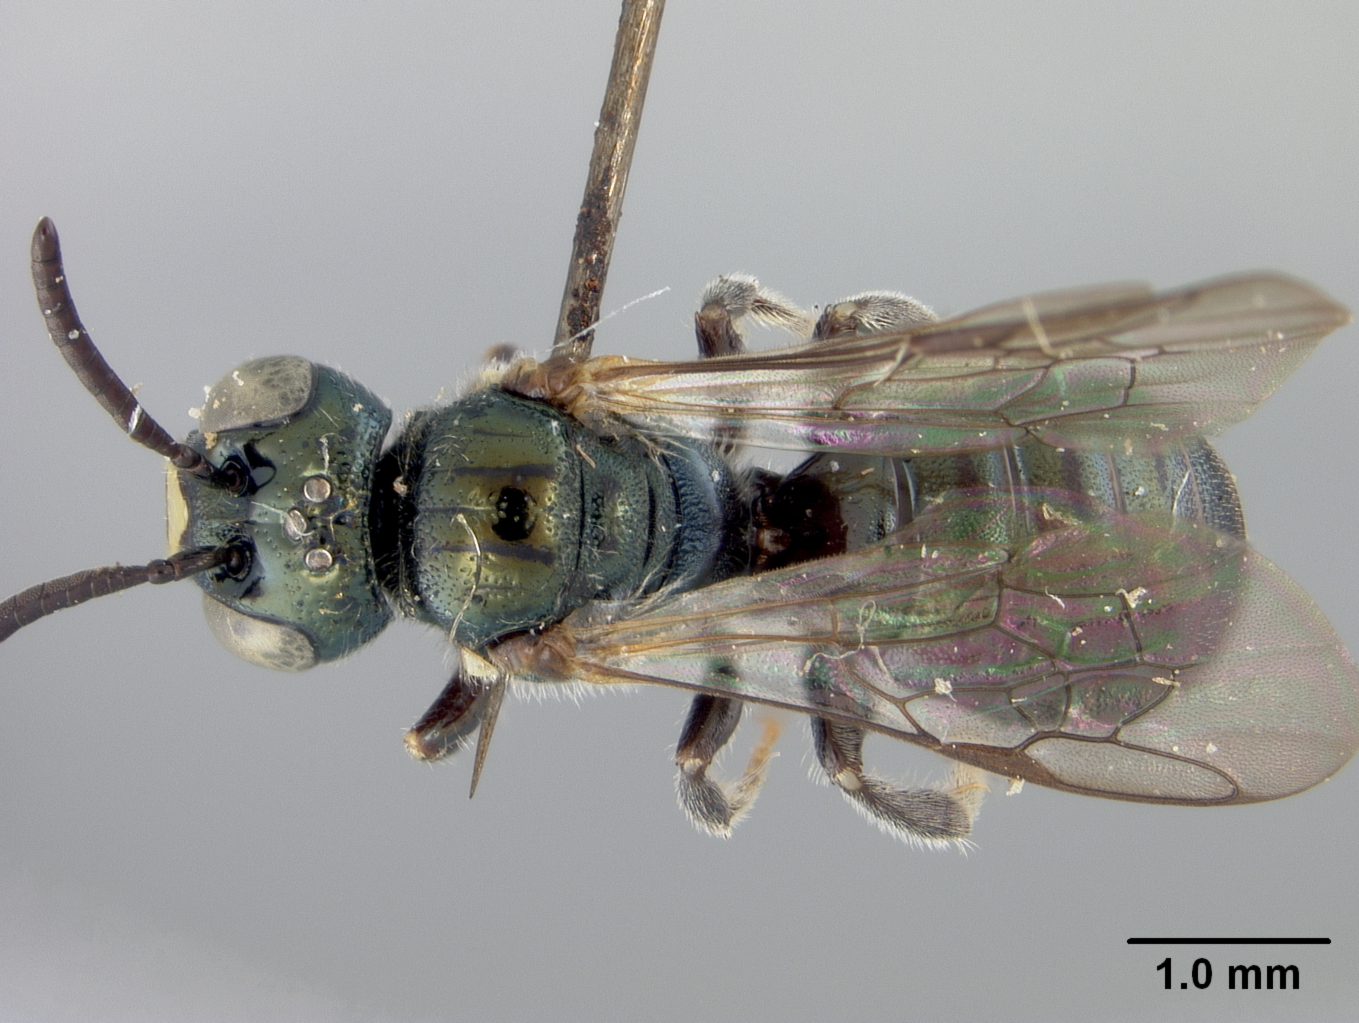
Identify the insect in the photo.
Ceratina hurdi
